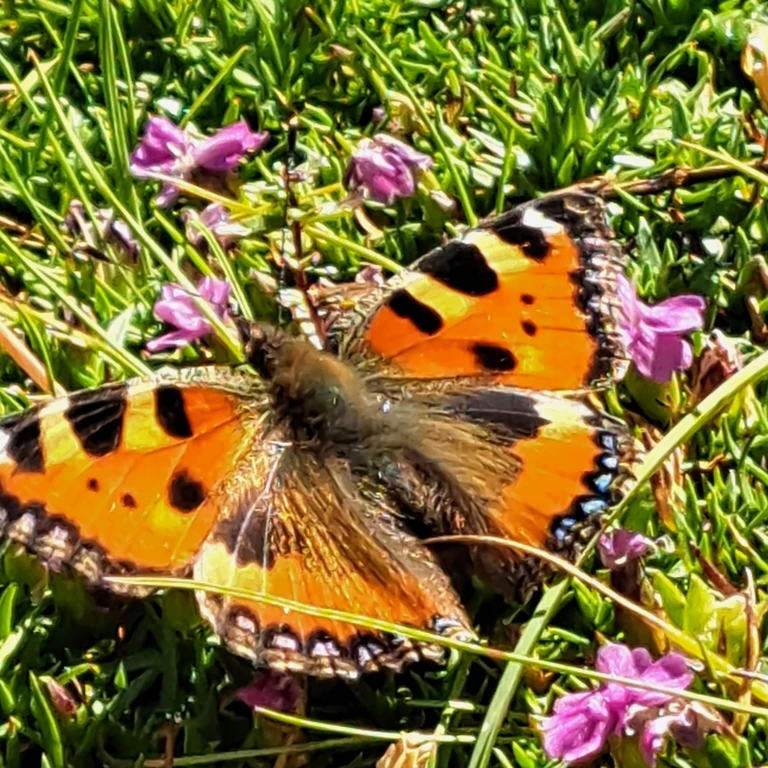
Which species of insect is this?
Aglais urticae
